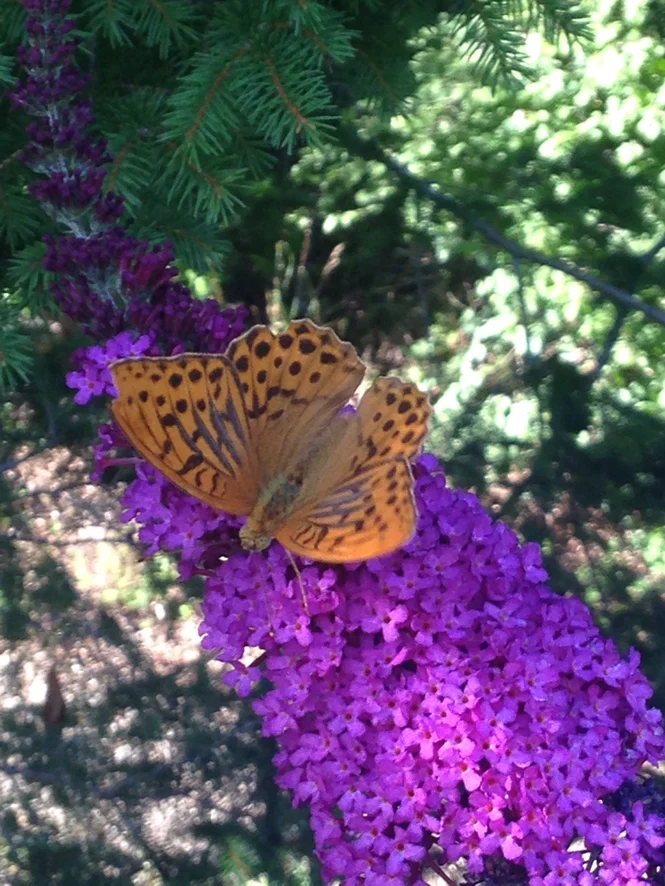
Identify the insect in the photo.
Argynnis paphia
